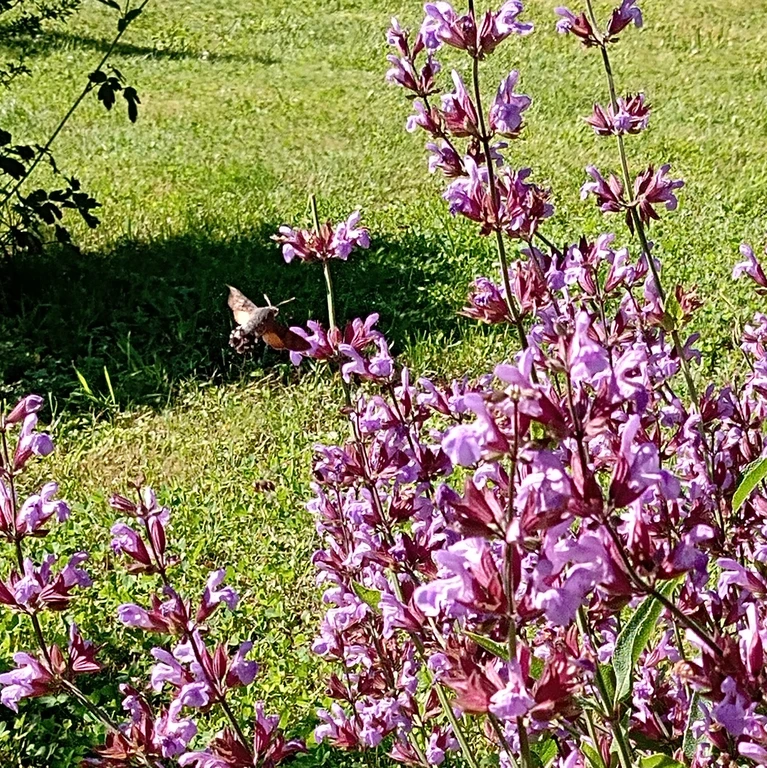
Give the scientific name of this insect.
Macroglossum stellatarum
